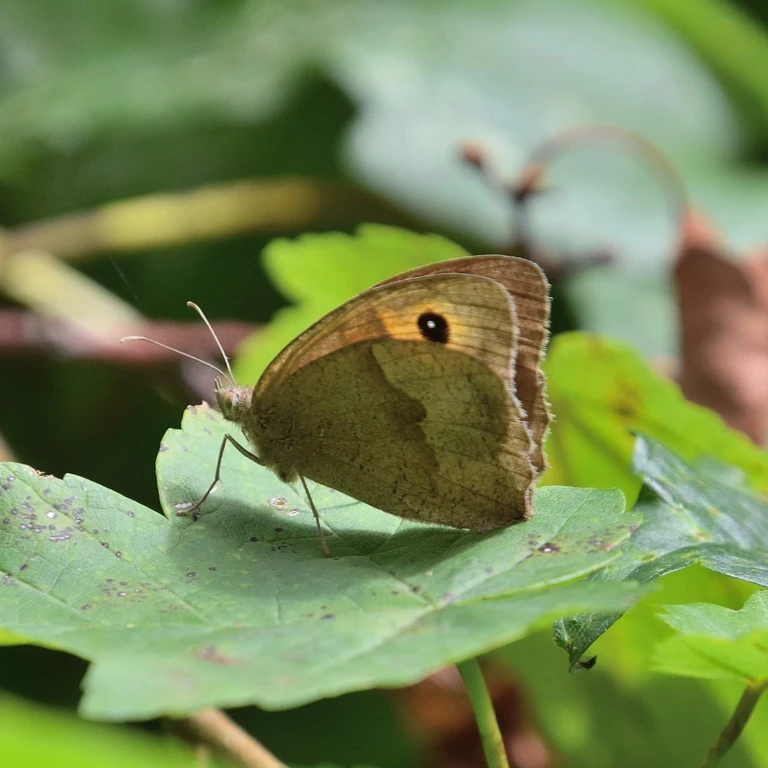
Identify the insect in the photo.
Maniola jurtina
